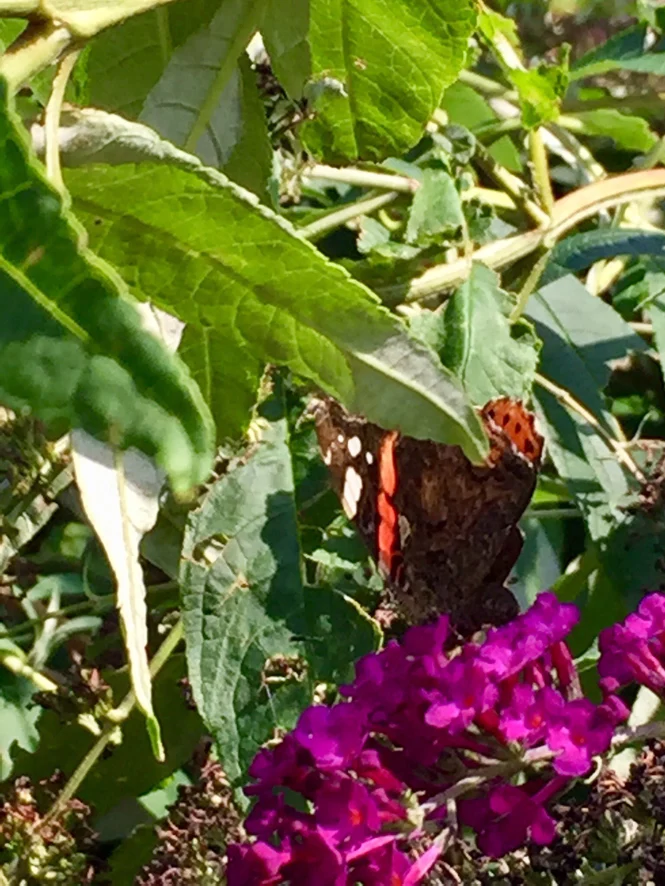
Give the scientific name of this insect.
Vanessa atalanta
